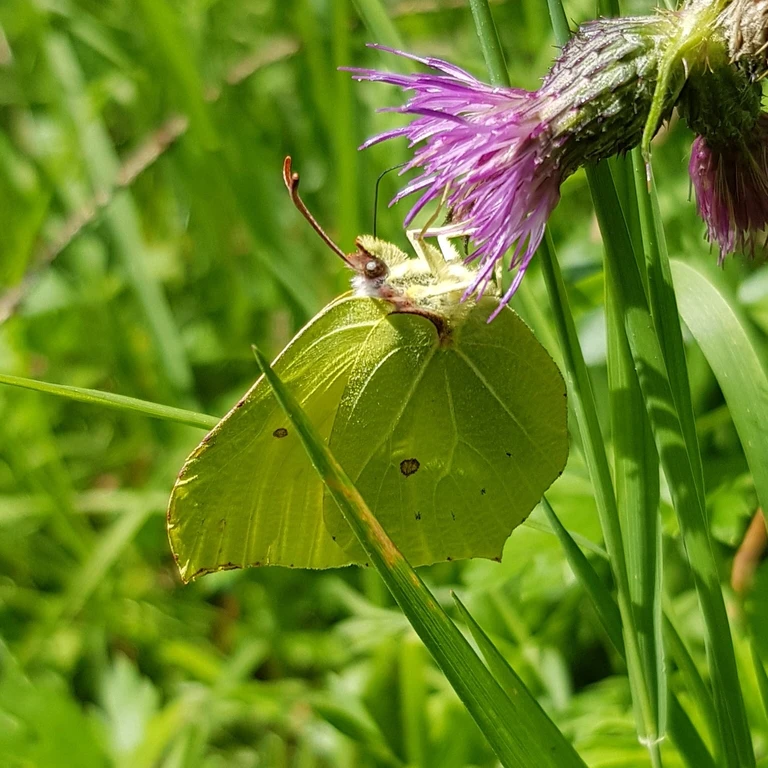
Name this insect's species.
Gonepteryx rhamni
